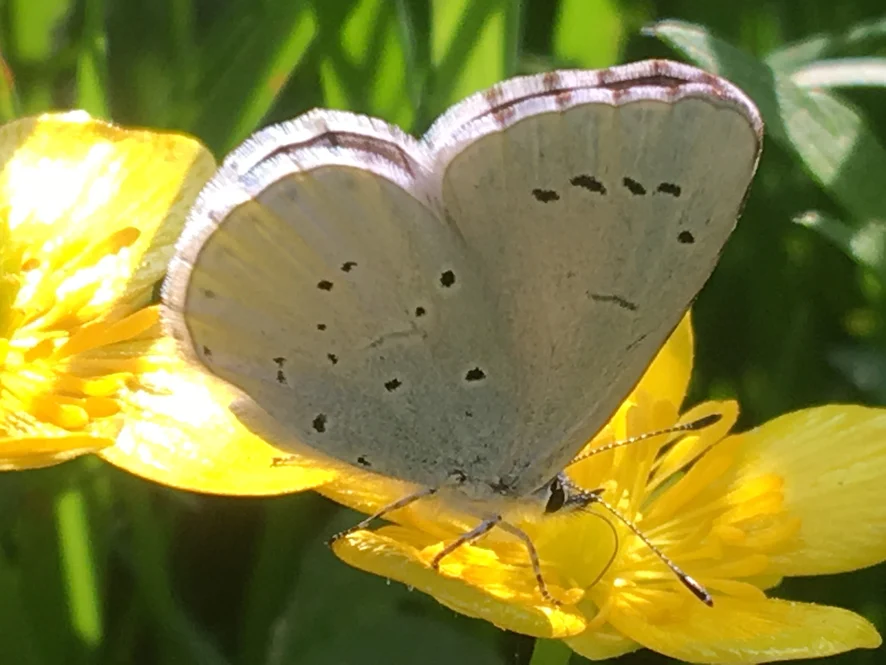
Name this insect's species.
Celastrina argiolus
